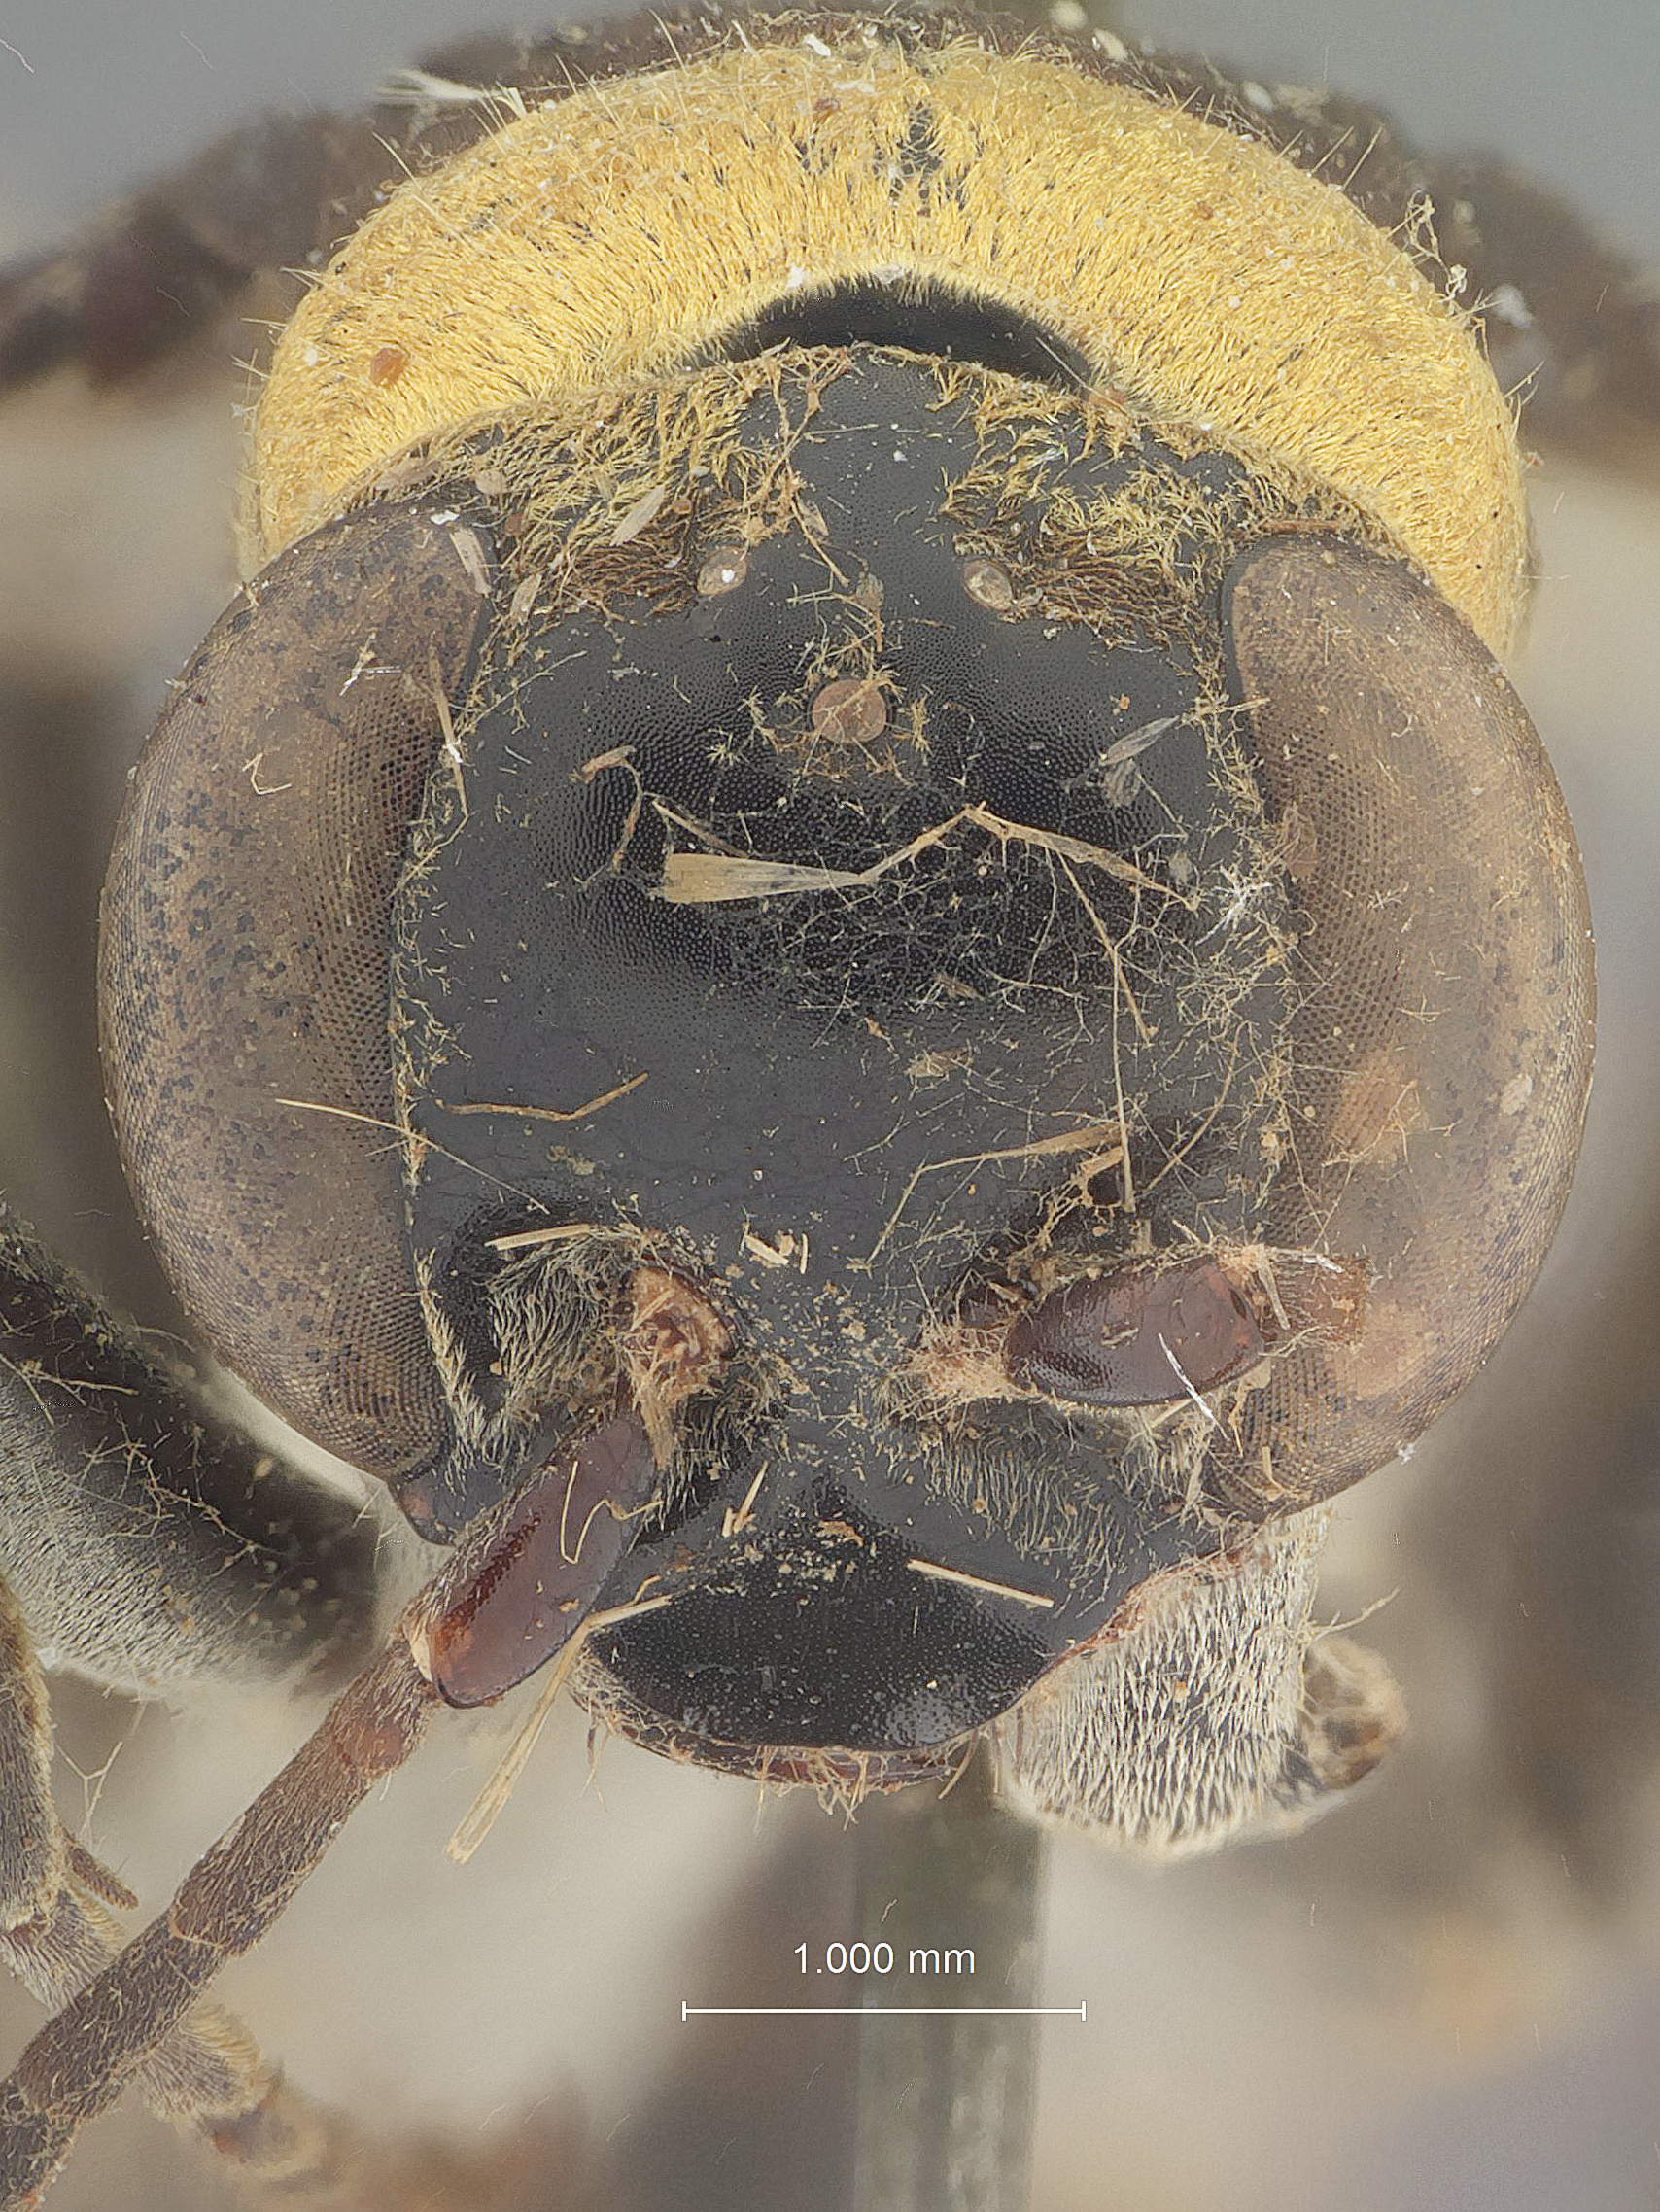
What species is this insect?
Psorthaspis bioculata
